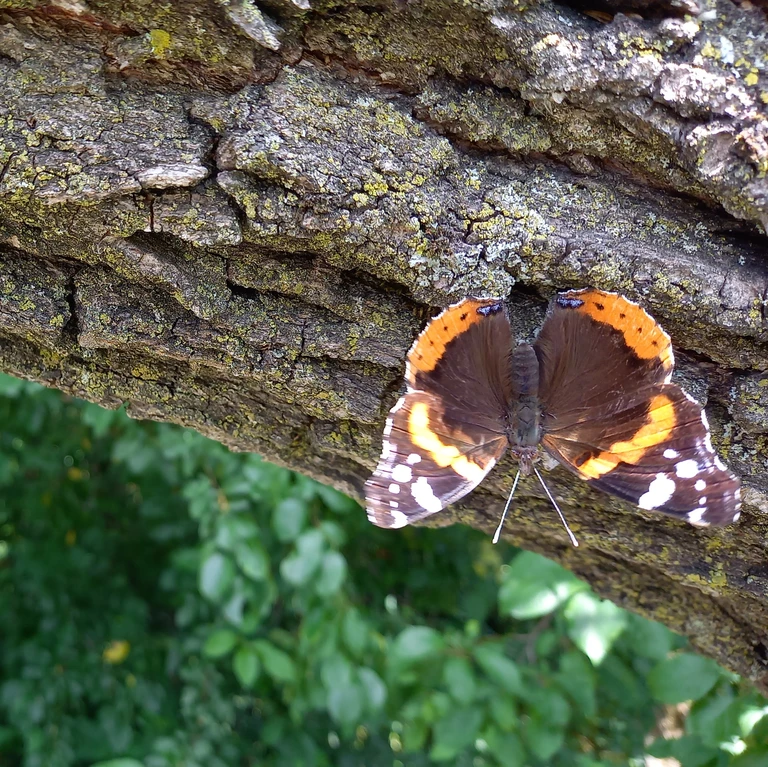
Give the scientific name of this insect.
Vanessa atalanta
